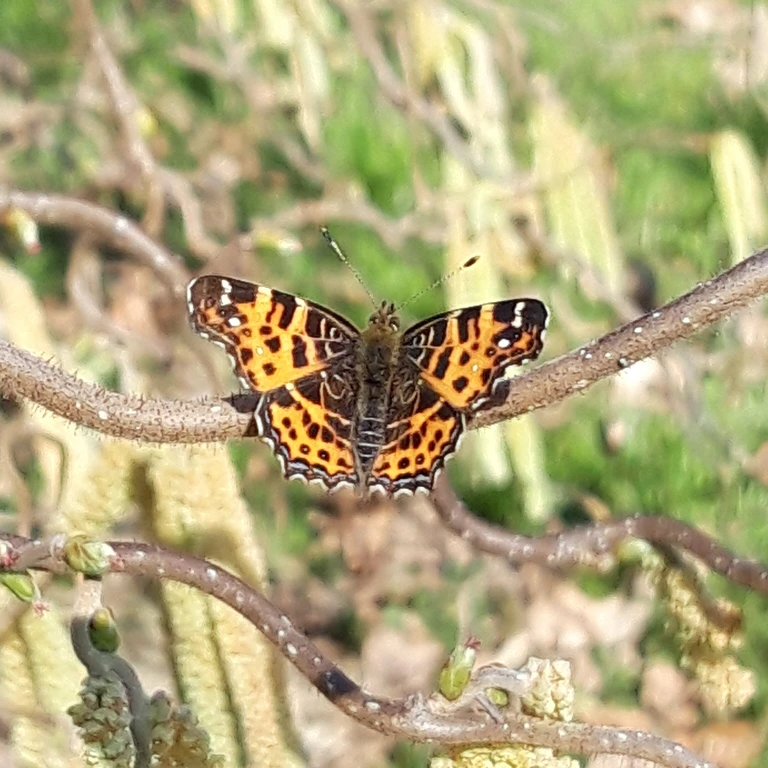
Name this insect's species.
Araschnia levana
